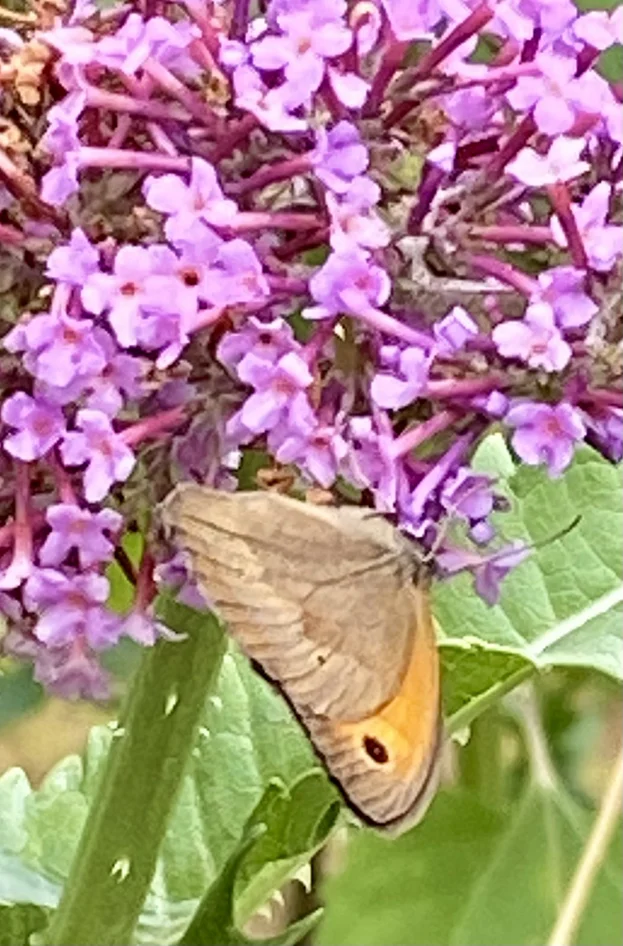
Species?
Maniola jurtina
